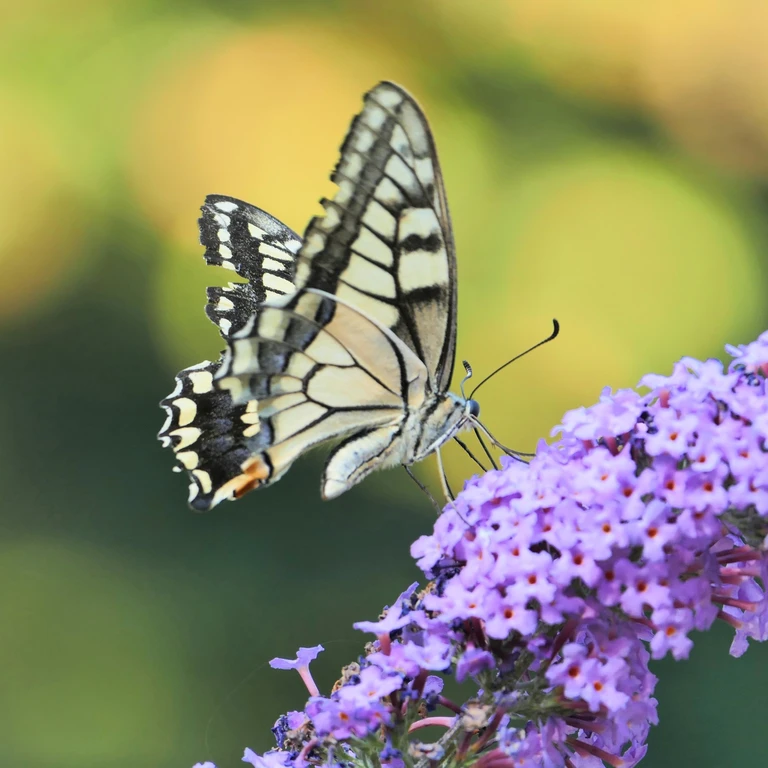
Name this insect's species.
Papilio machaon
